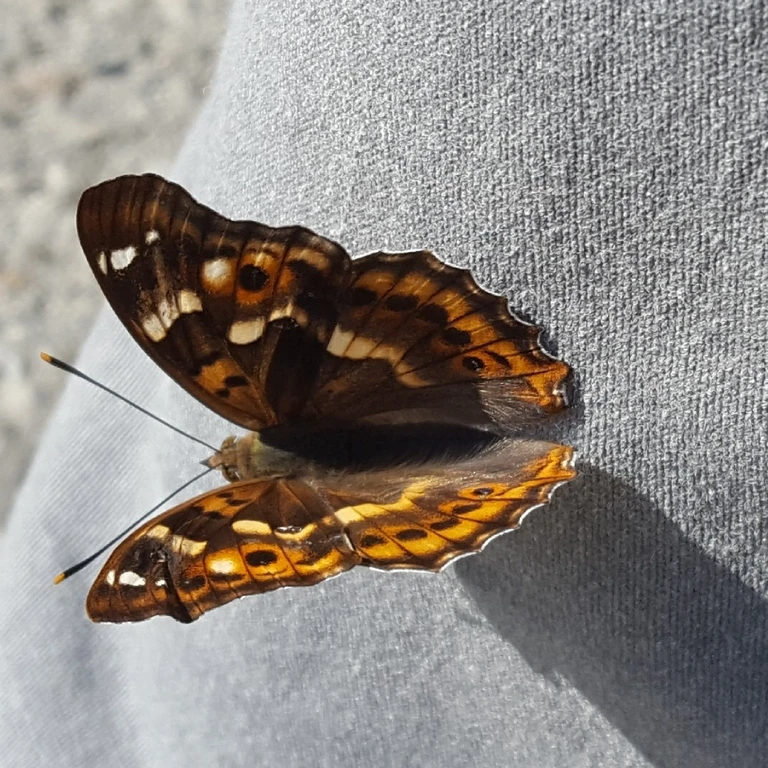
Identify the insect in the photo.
Apatura ilia
